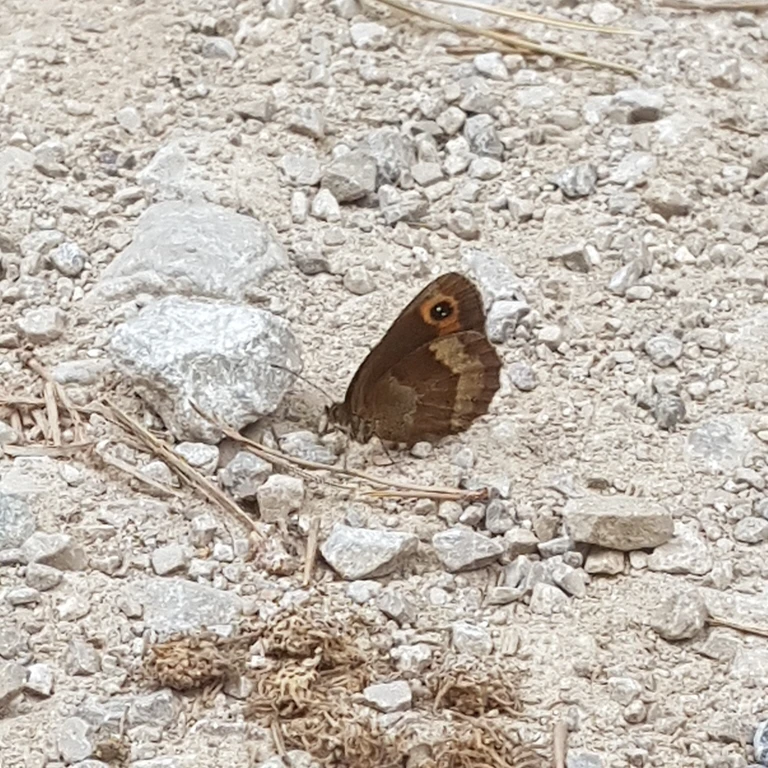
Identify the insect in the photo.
Erebia aethiops
